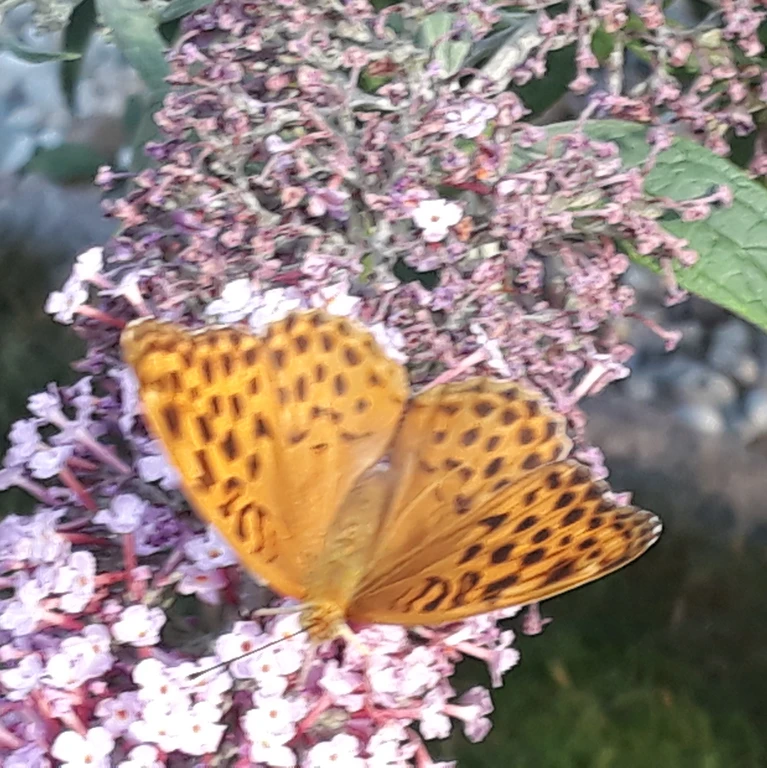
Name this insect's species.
Argynnis paphia
